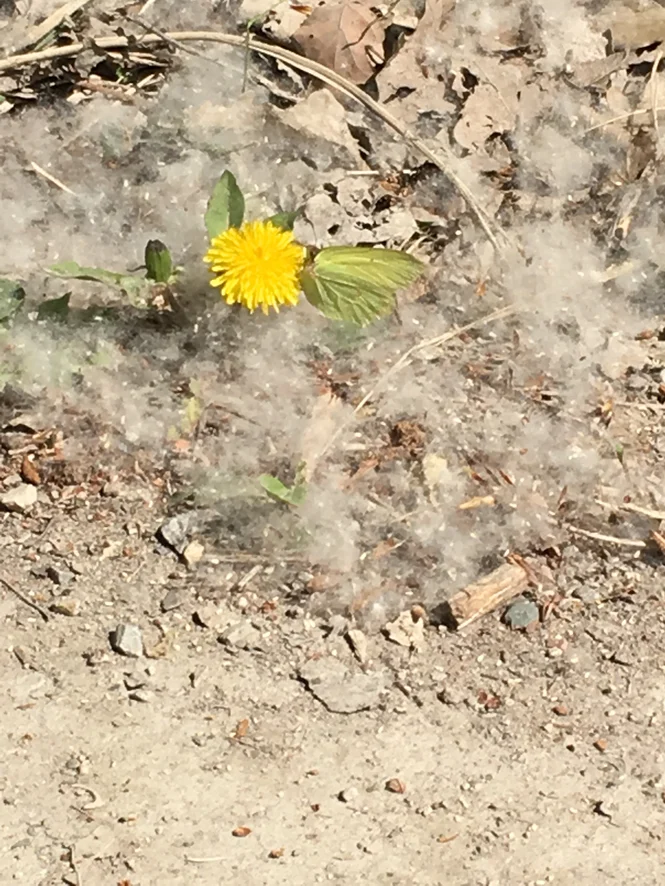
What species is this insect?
Gonepteryx rhamni
